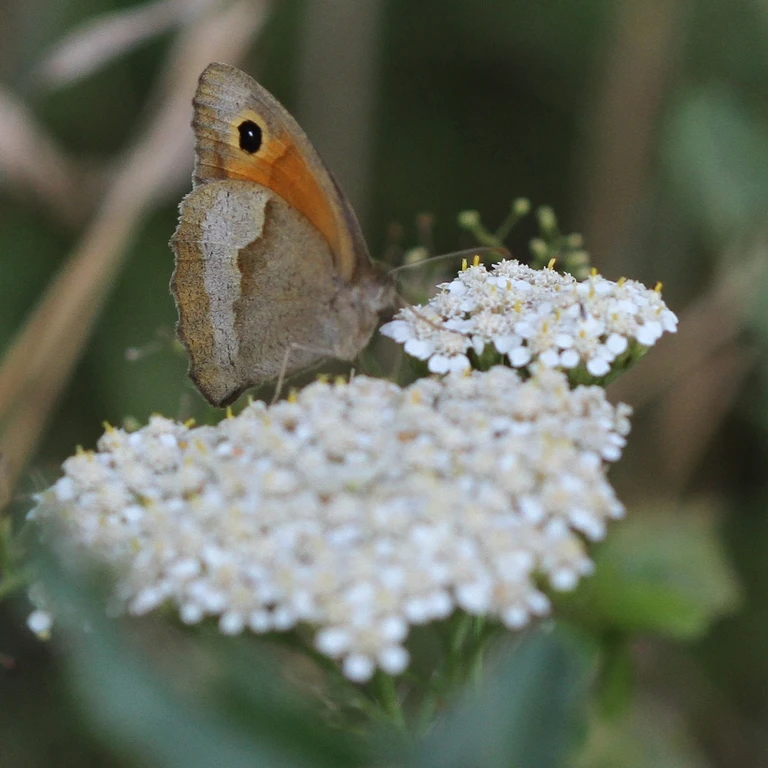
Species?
Maniola jurtina
